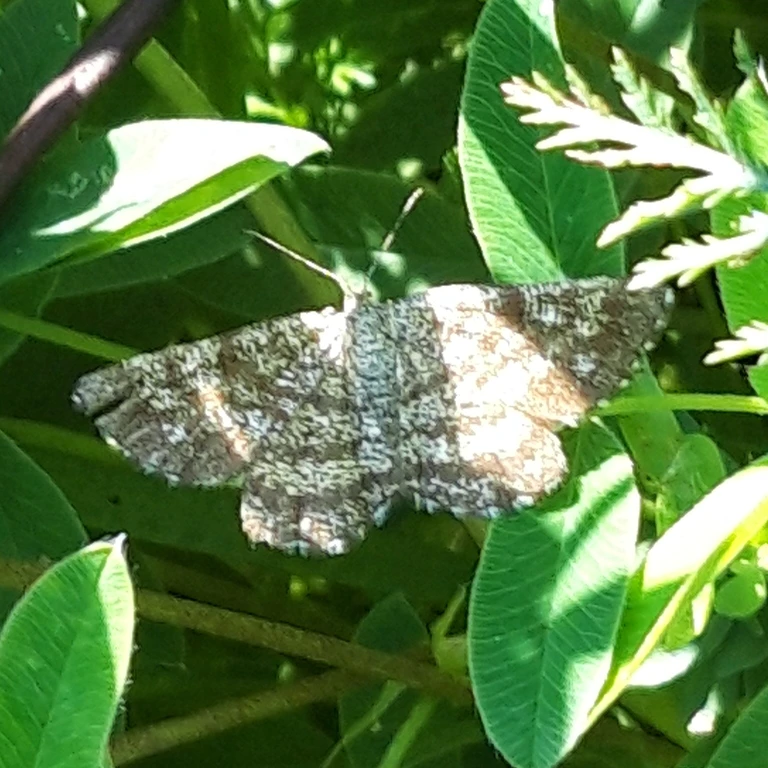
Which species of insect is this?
Ematurga atomaria
